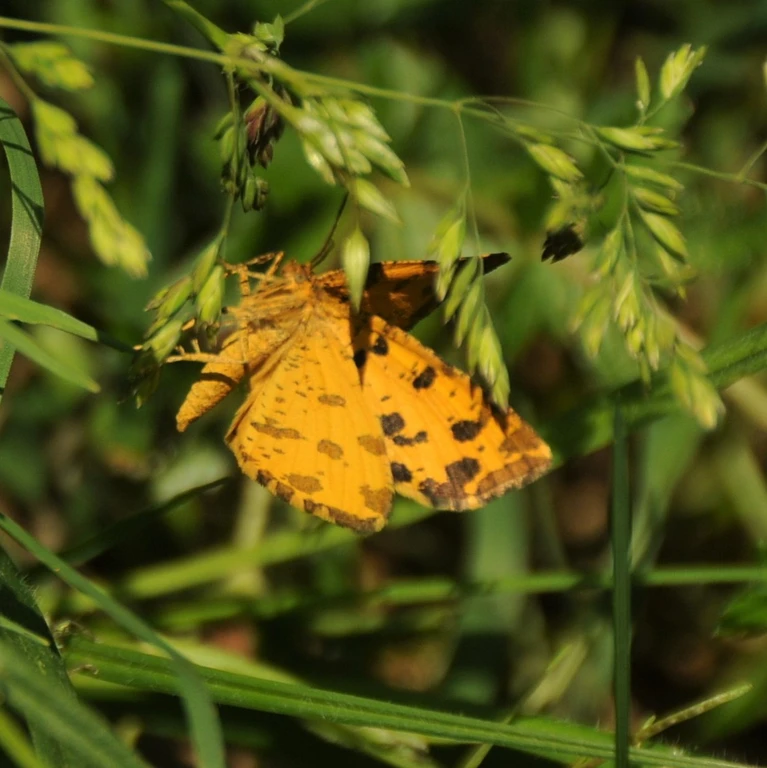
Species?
Pseudopanthera macularia
